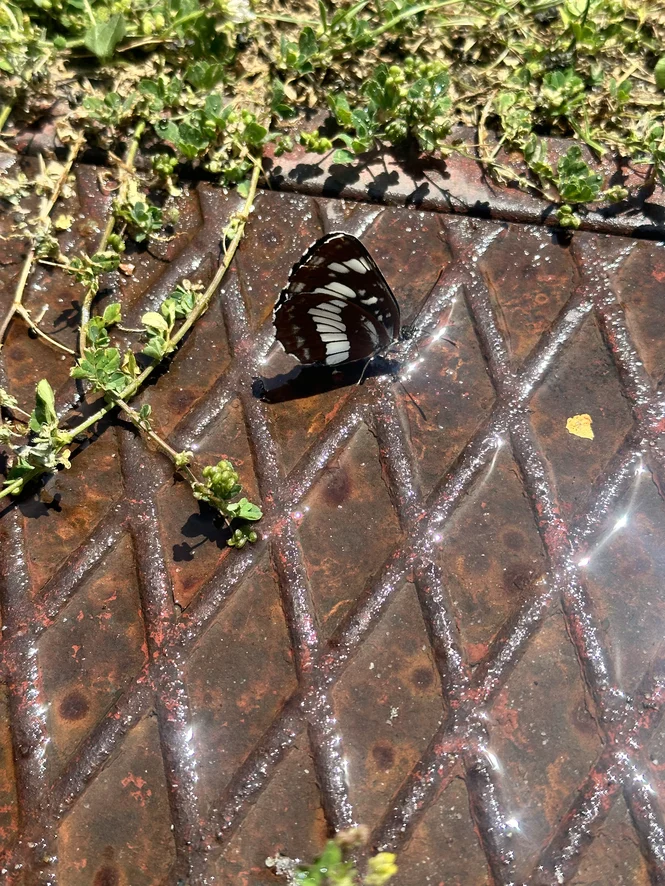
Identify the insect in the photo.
Neptis rivularis
